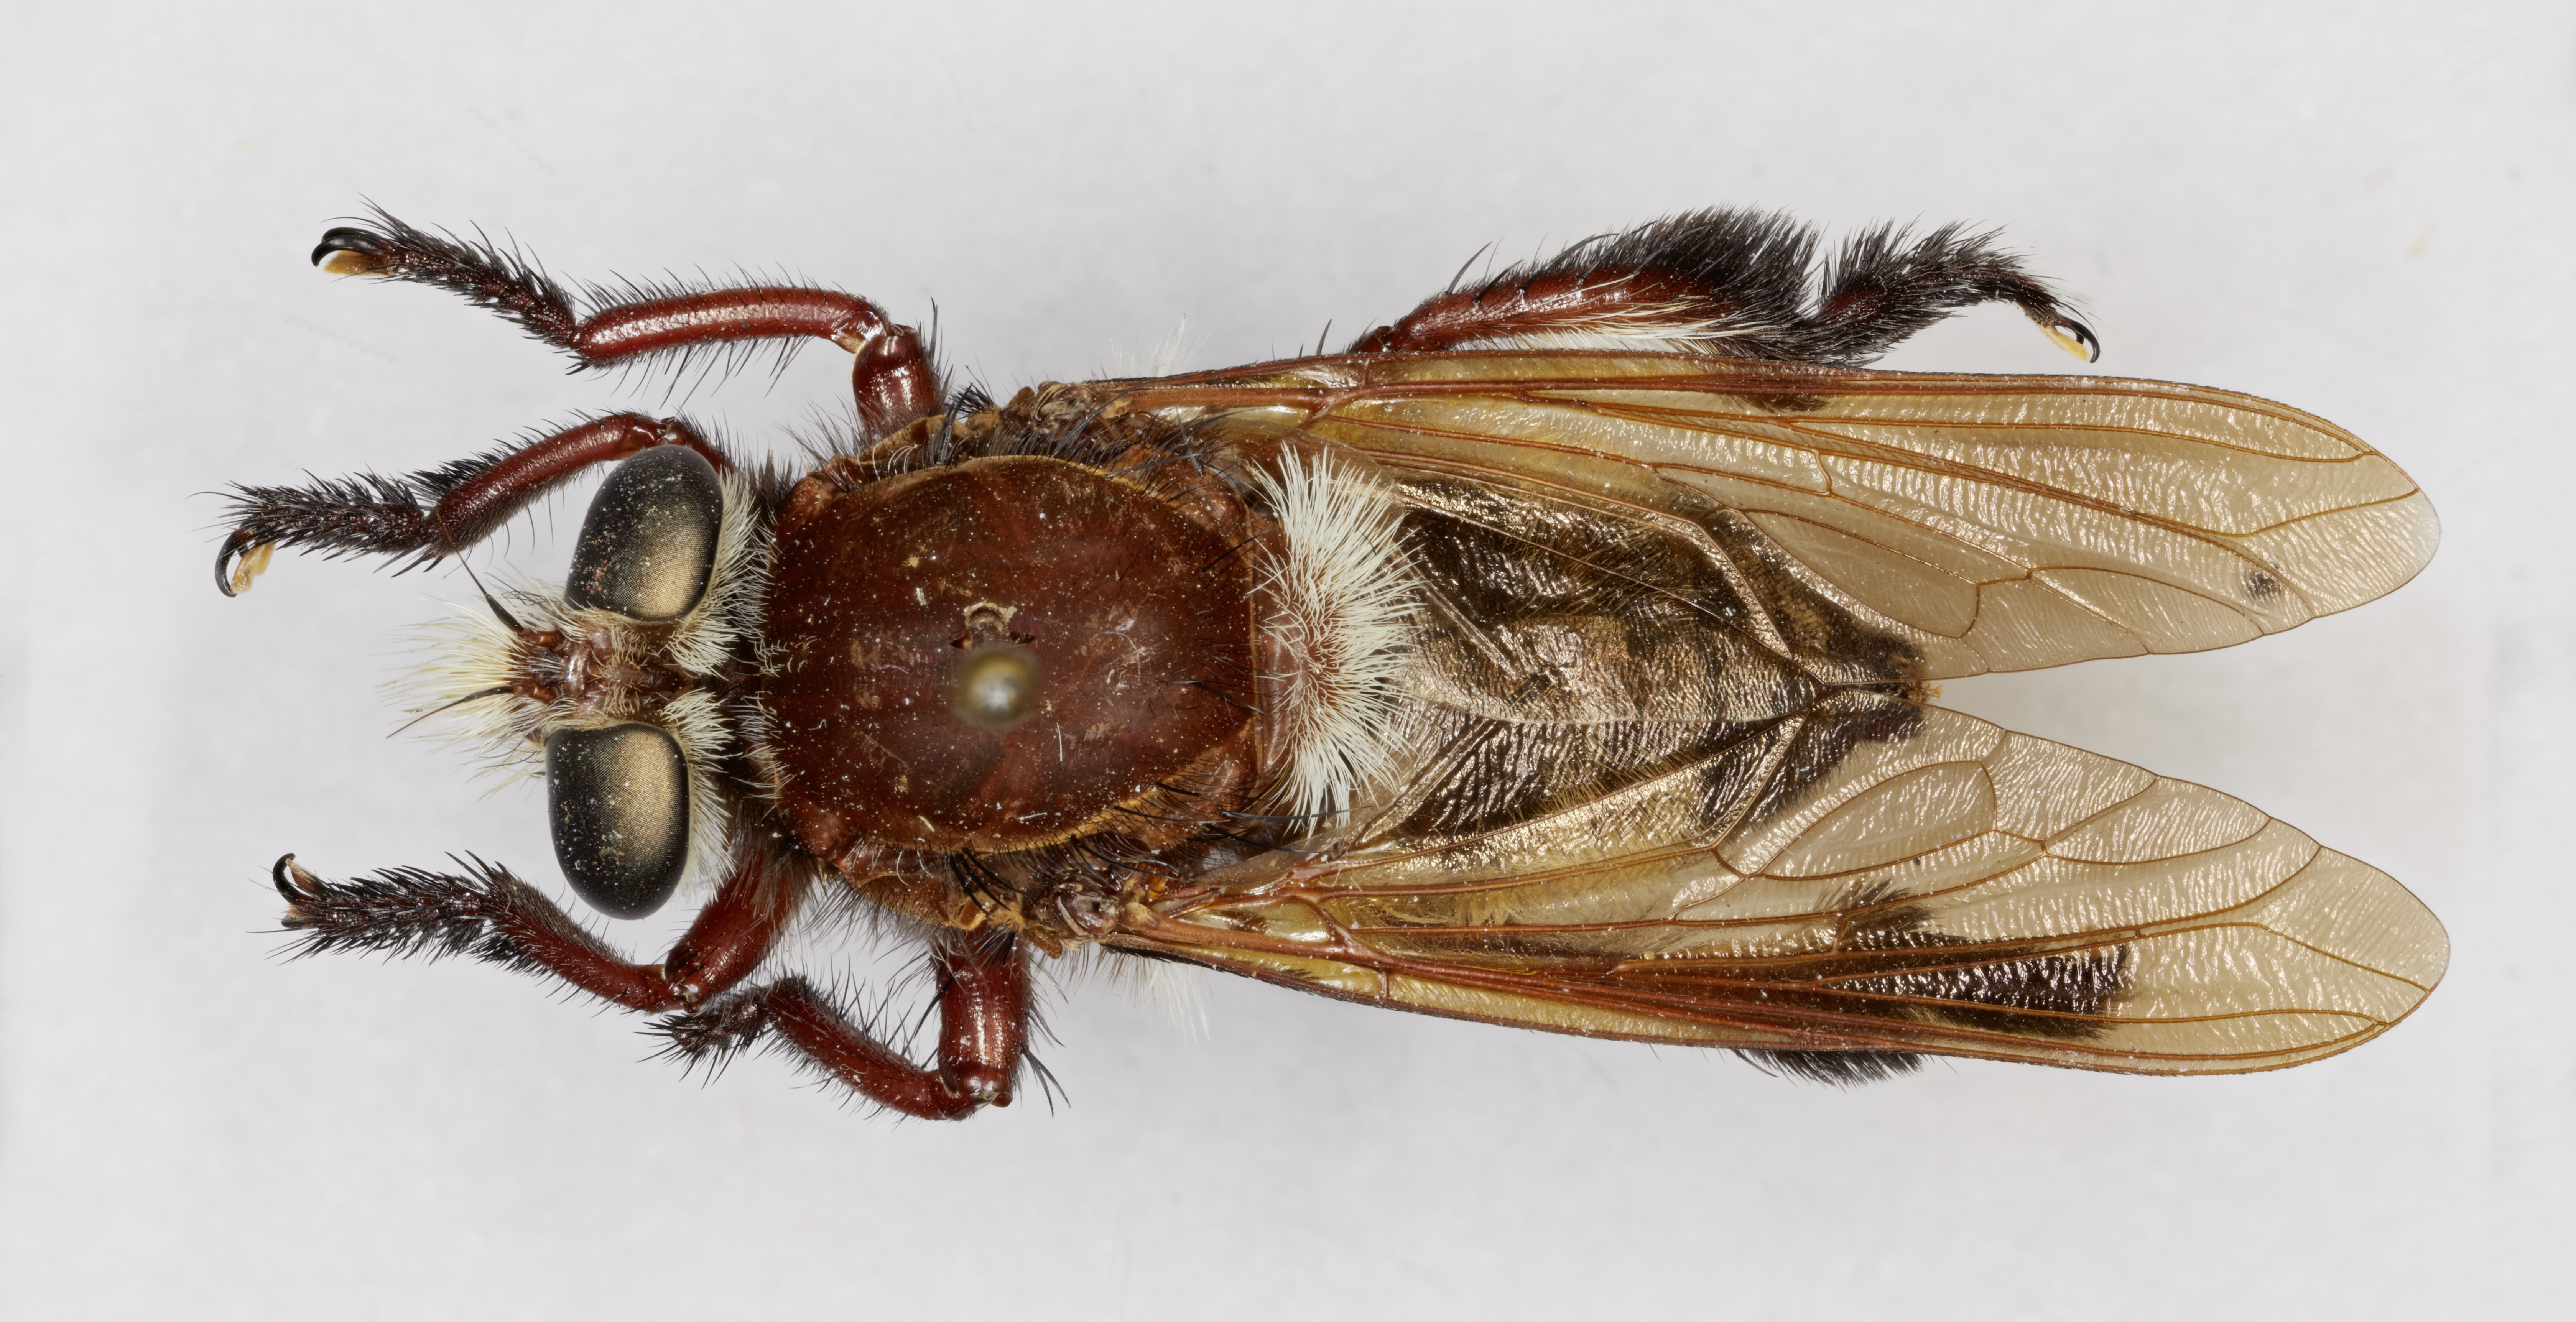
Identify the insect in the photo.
Mallophora bellengeri
